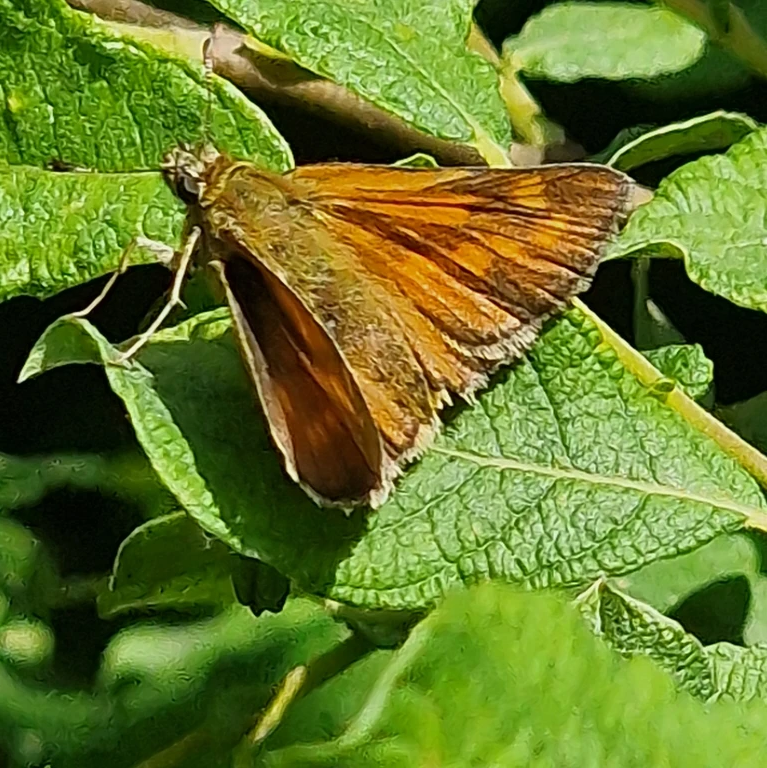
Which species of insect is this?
Ochlodes sylvanus (also Ochlodes venata)
